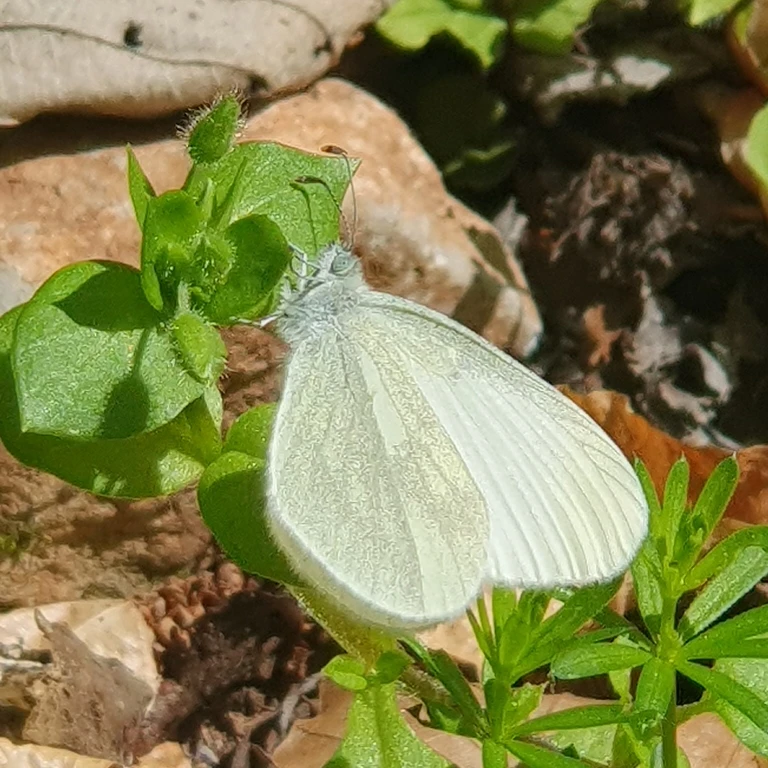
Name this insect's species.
Leptidea sinapis/juvernica
